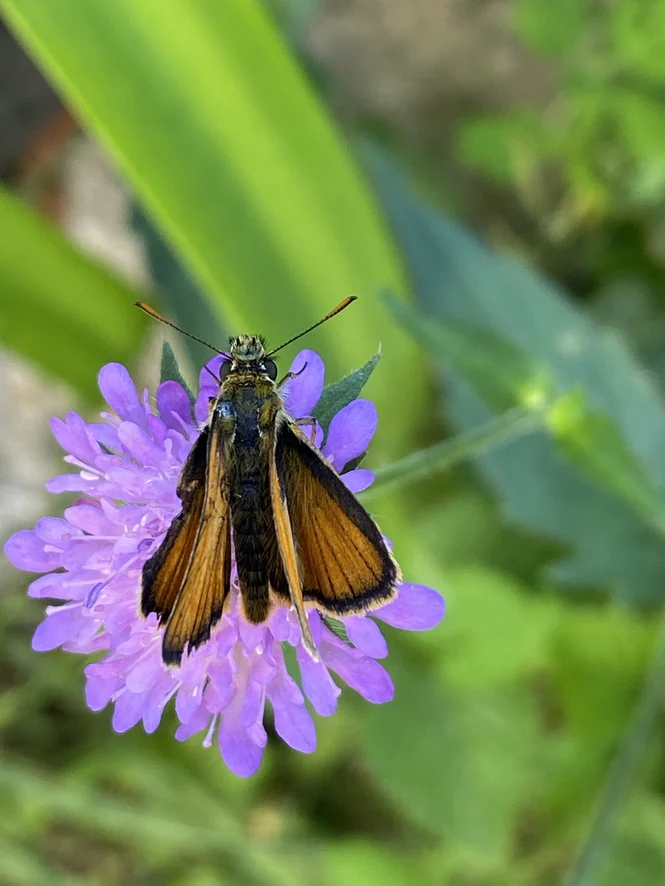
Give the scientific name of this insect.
Thymelicus sylvestris
